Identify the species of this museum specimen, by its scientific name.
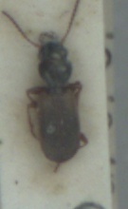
Bembidion laterale
